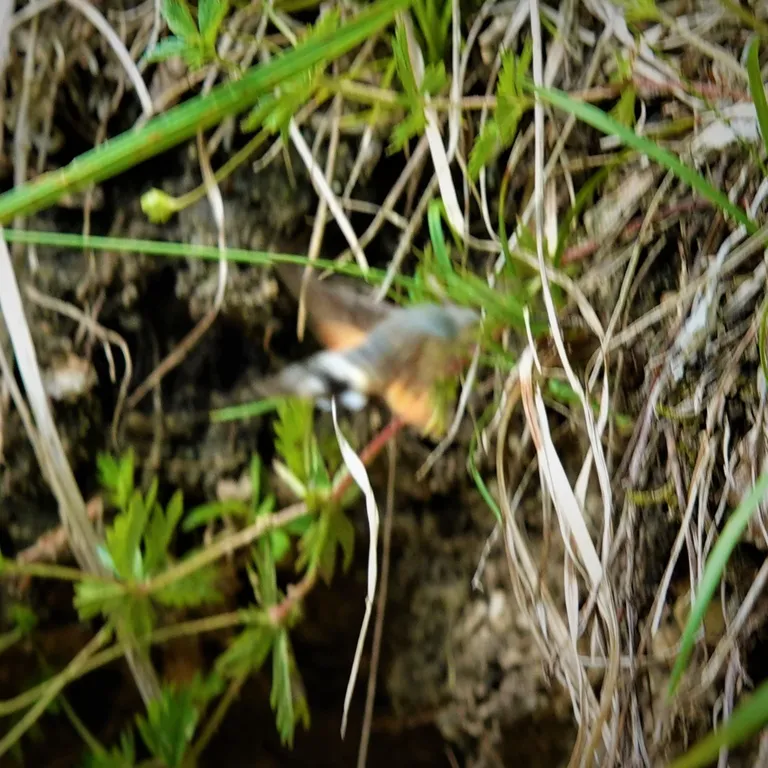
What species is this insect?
Macroglossum stellatarum
